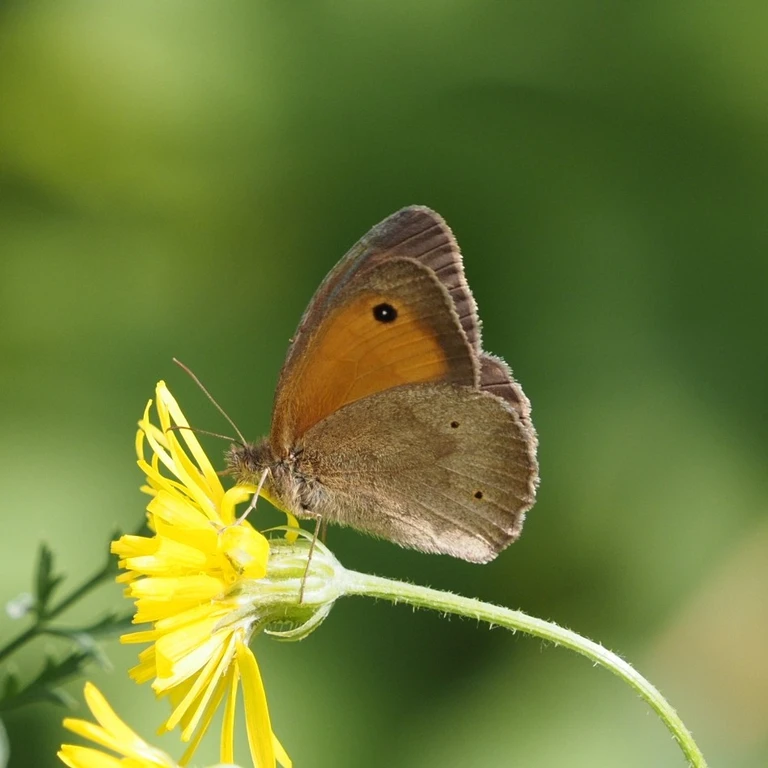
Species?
Maniola jurtina
